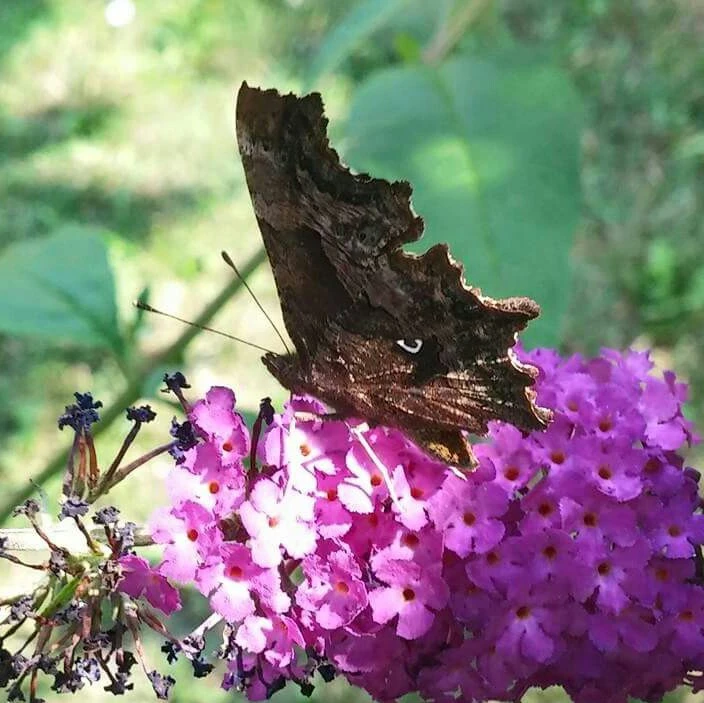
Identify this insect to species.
Polygonia c-album
